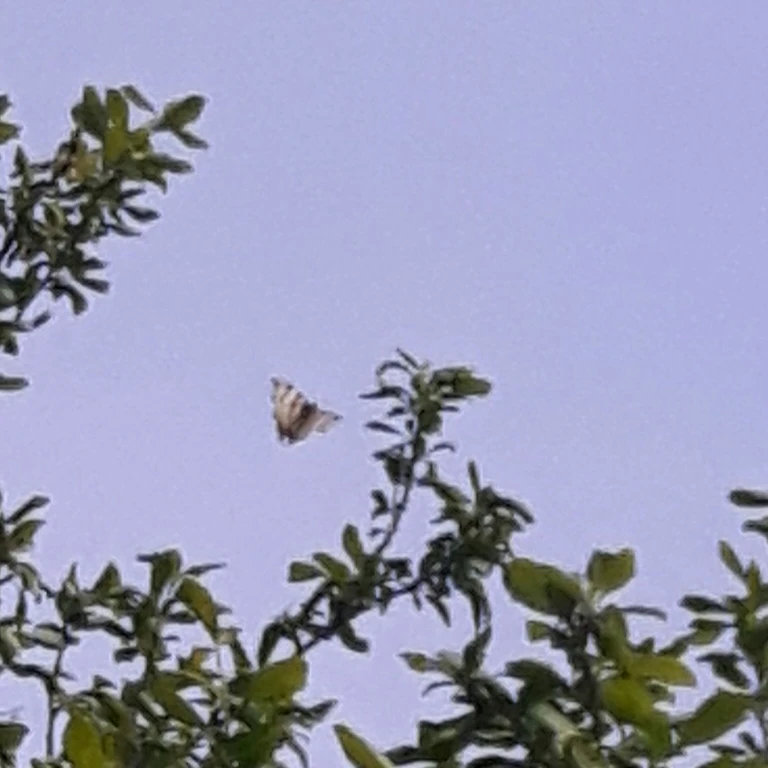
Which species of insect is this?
Iphiclides podalirius
